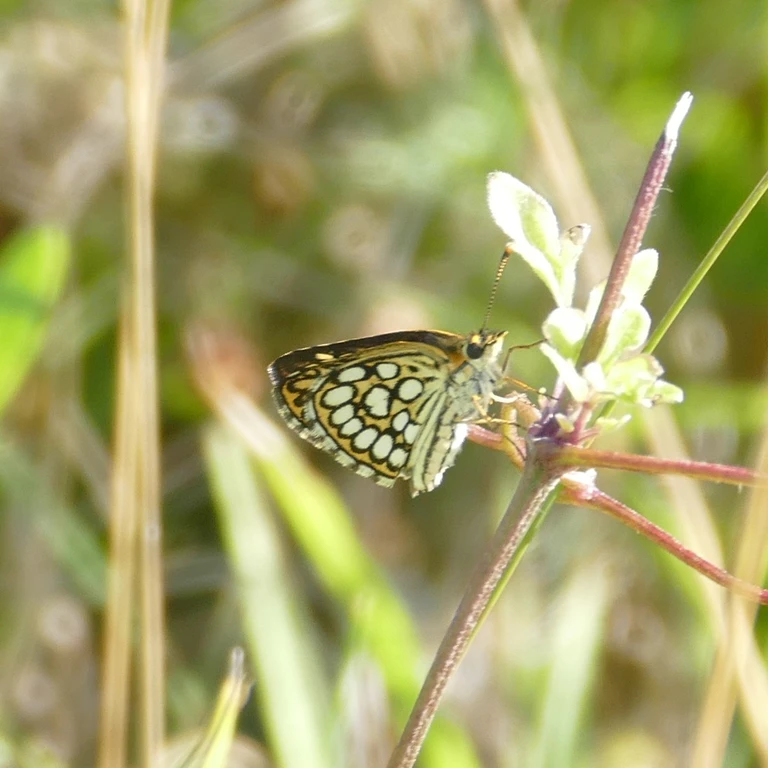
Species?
Heteropterus morpheus
